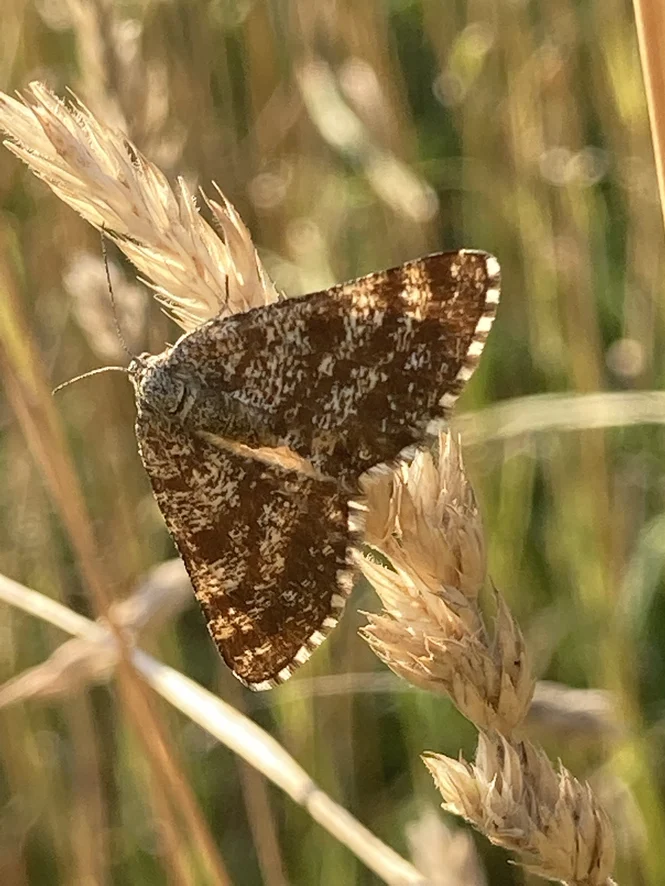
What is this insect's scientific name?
Ematurga atomaria
